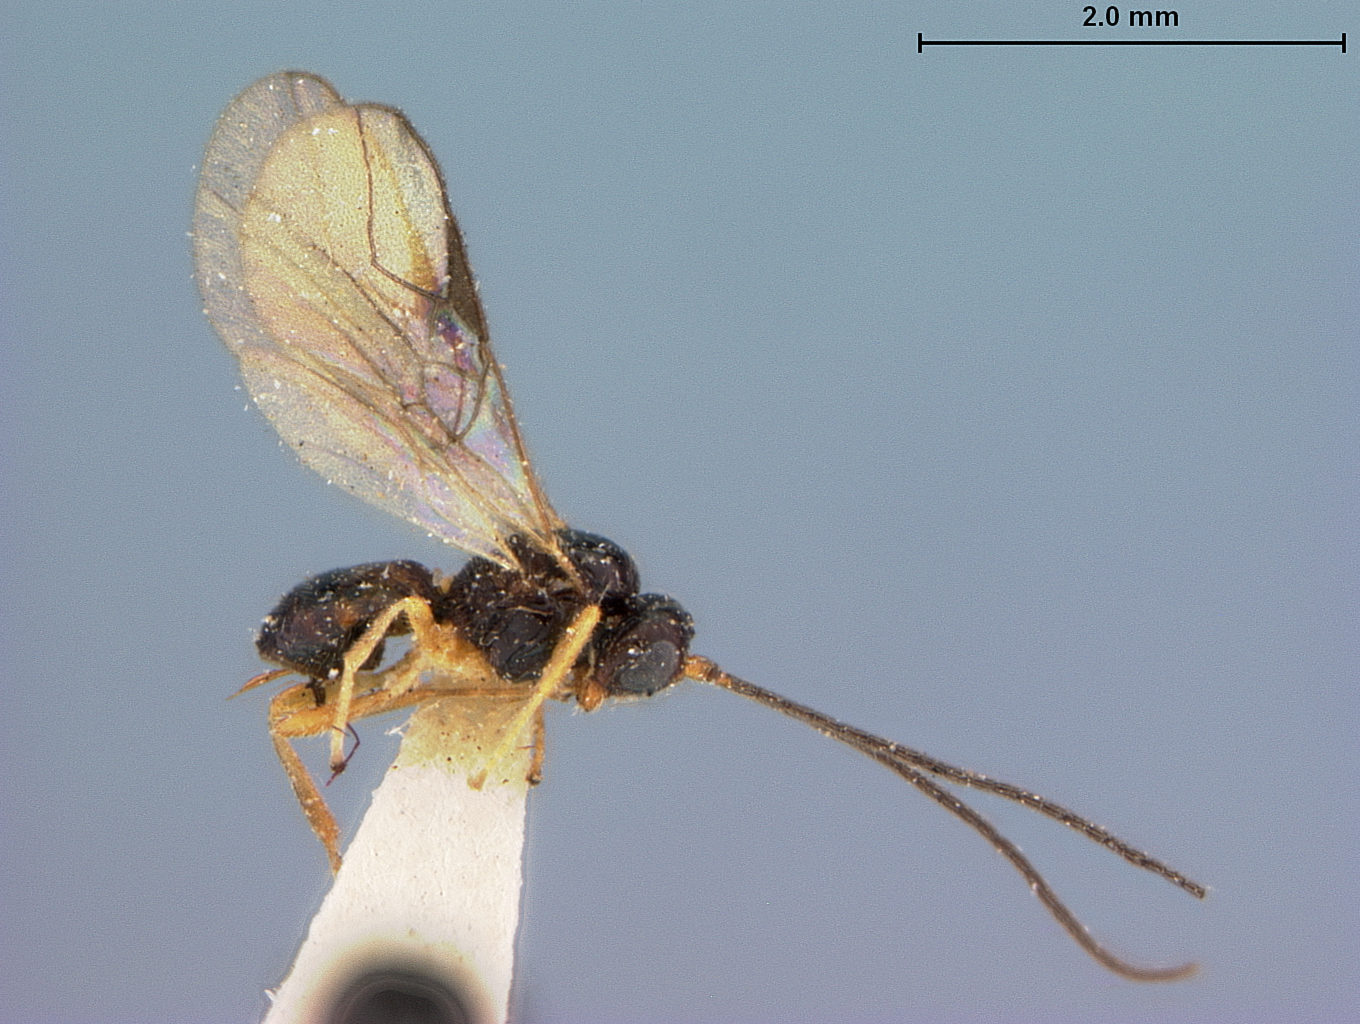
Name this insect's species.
Opius foutsi
